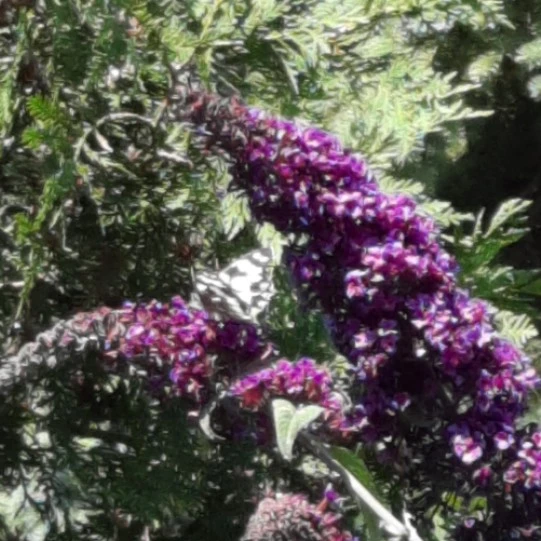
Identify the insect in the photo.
Melanargia galathea
